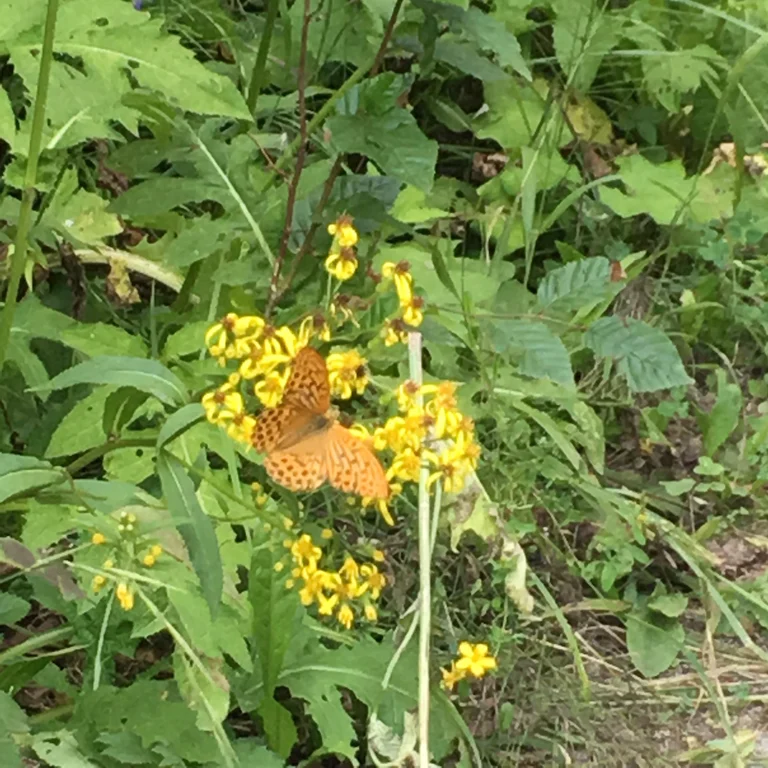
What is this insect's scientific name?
Argynnis paphia
